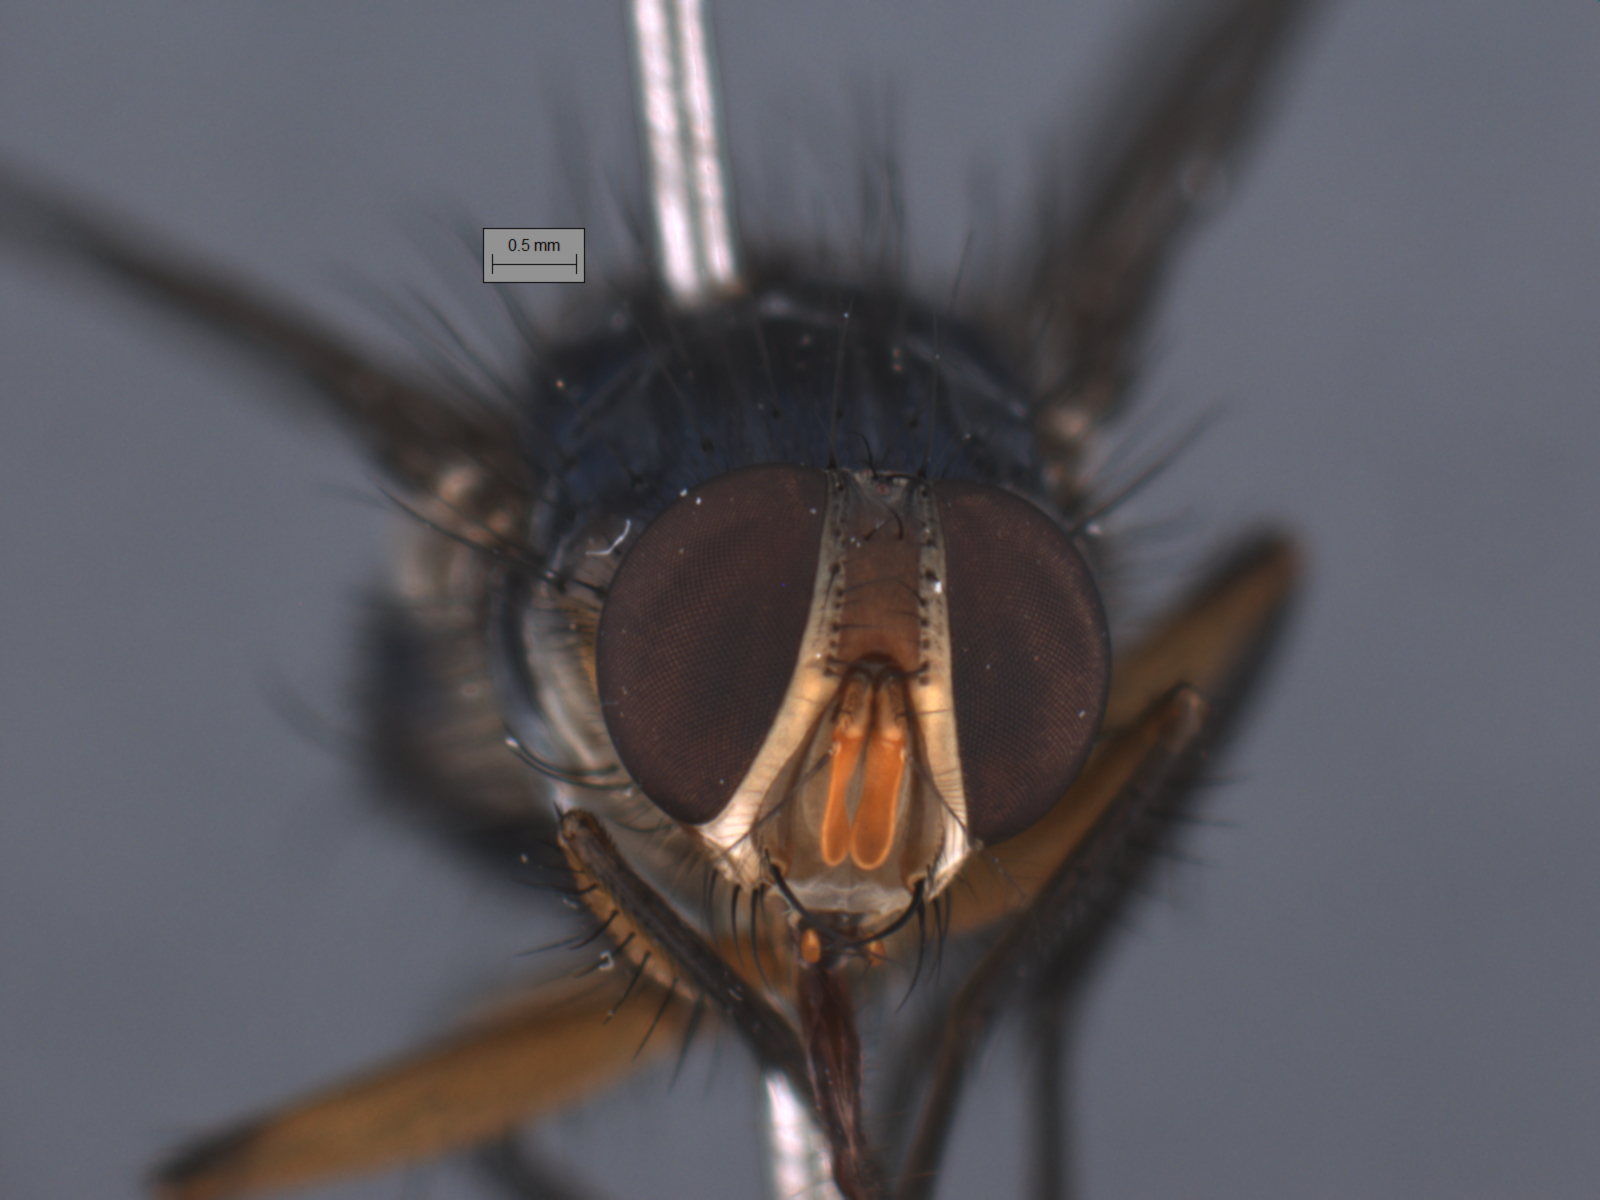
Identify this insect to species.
Huascaromusca flavicrura
